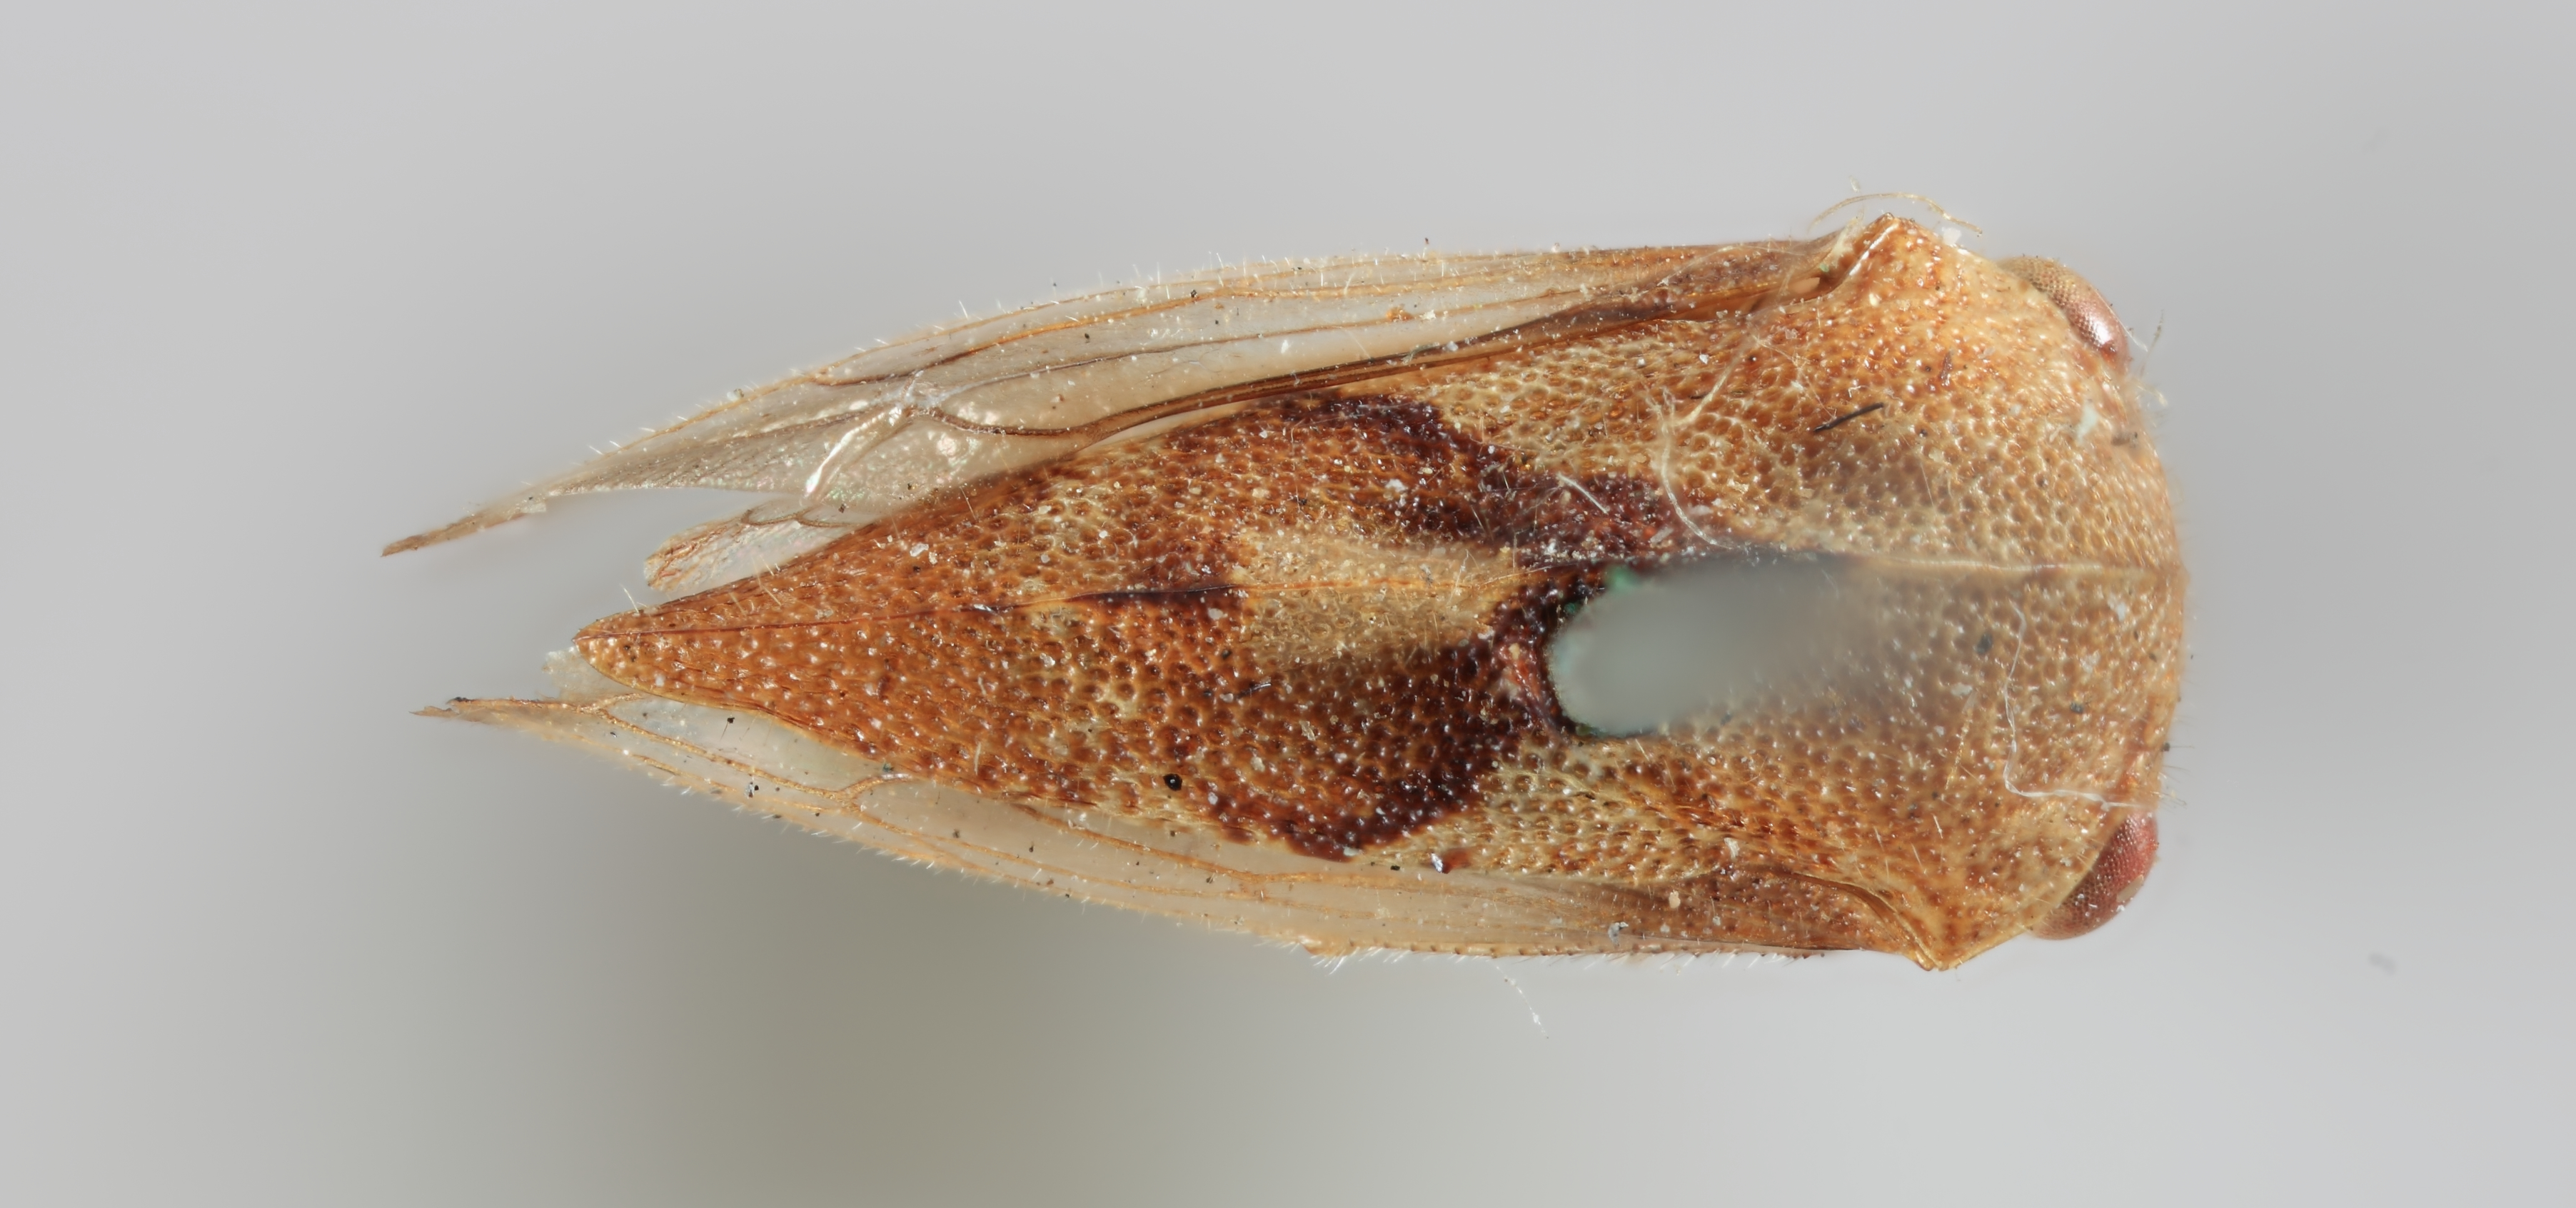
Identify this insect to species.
Membracis vau
